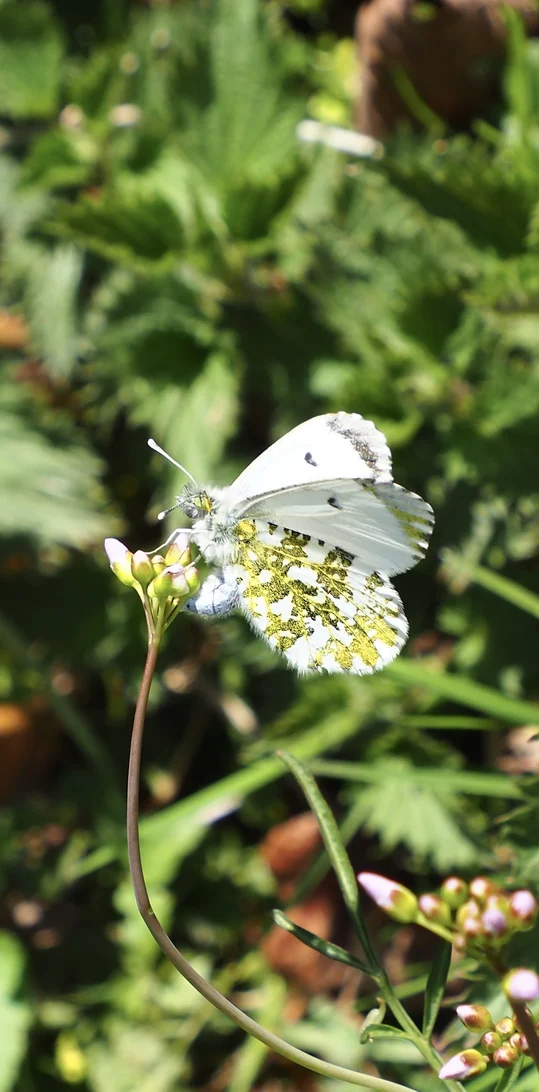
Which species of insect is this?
Anthocharis cardamines
